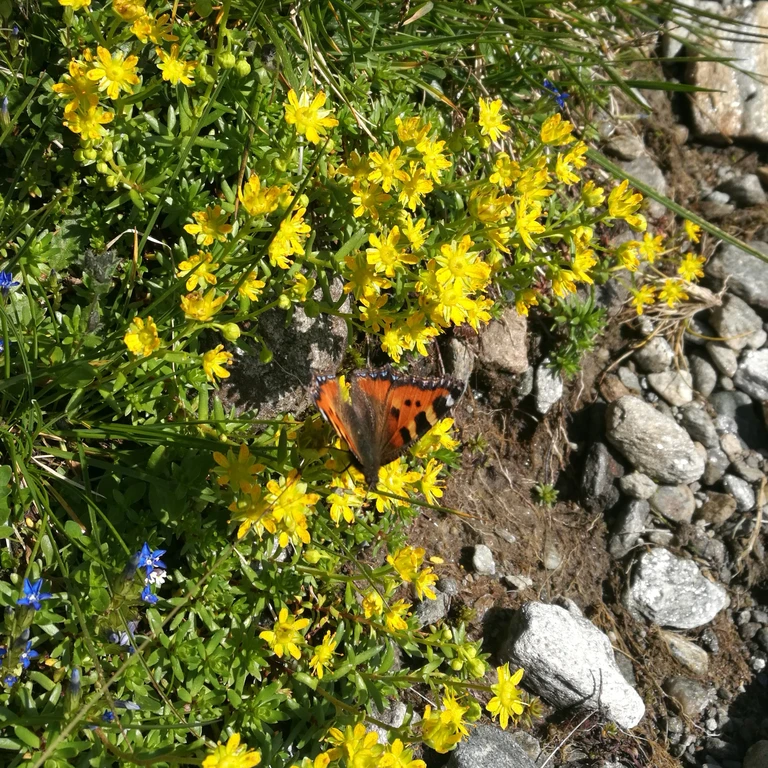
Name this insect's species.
Aglais urticae
